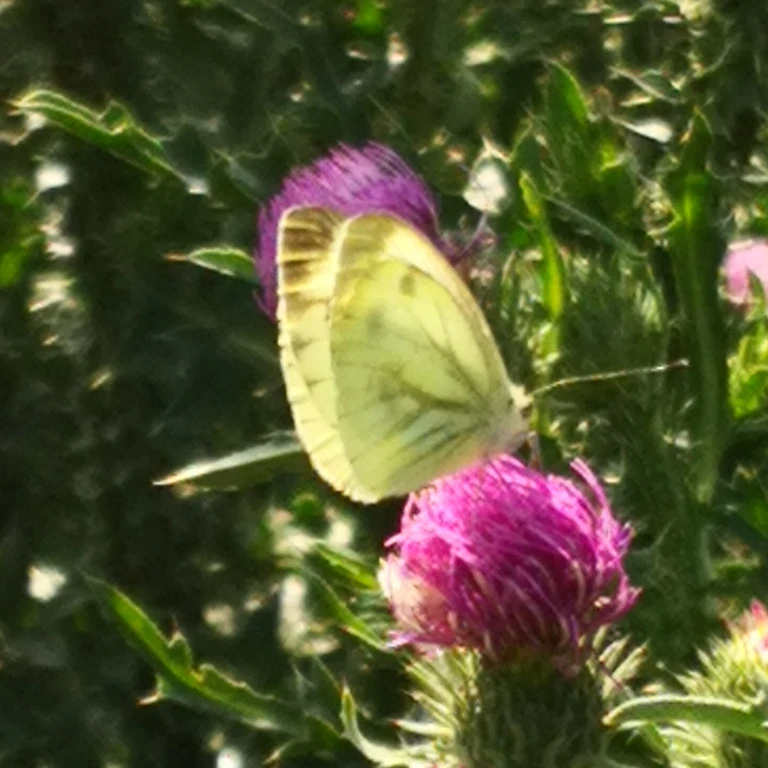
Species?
Pieris napi
